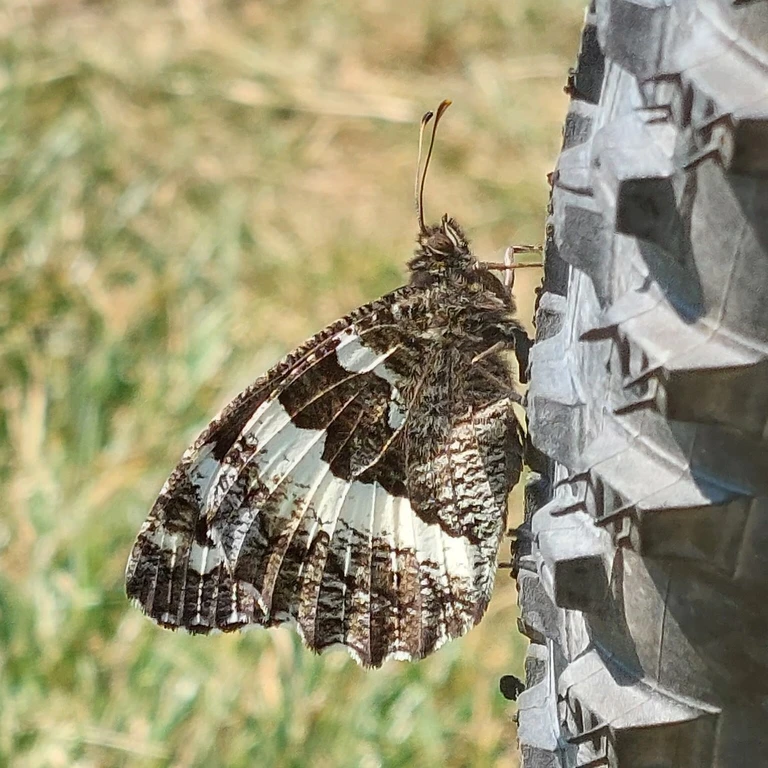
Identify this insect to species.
Brintesia circe
